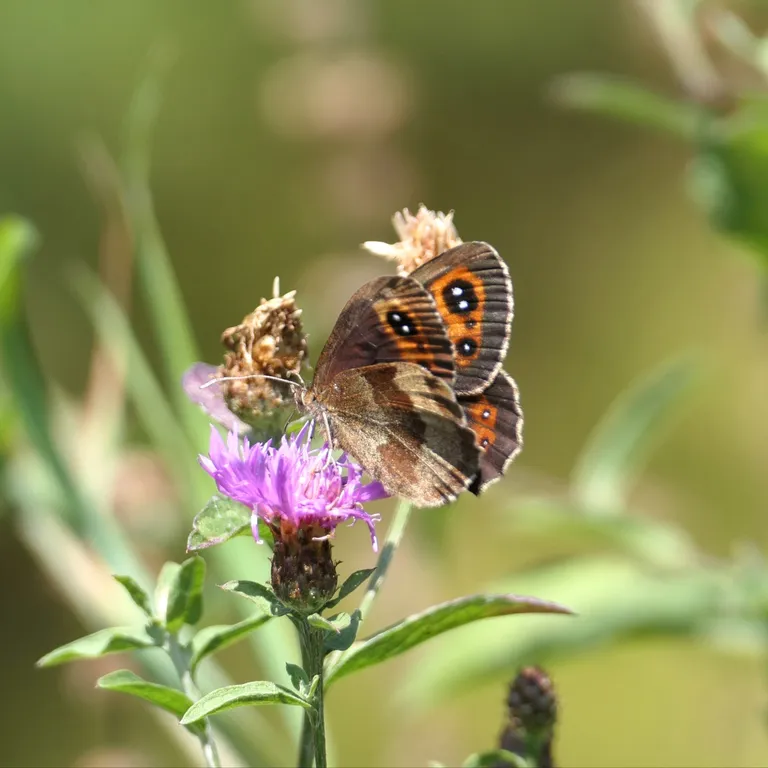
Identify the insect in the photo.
Erebia aethiops
